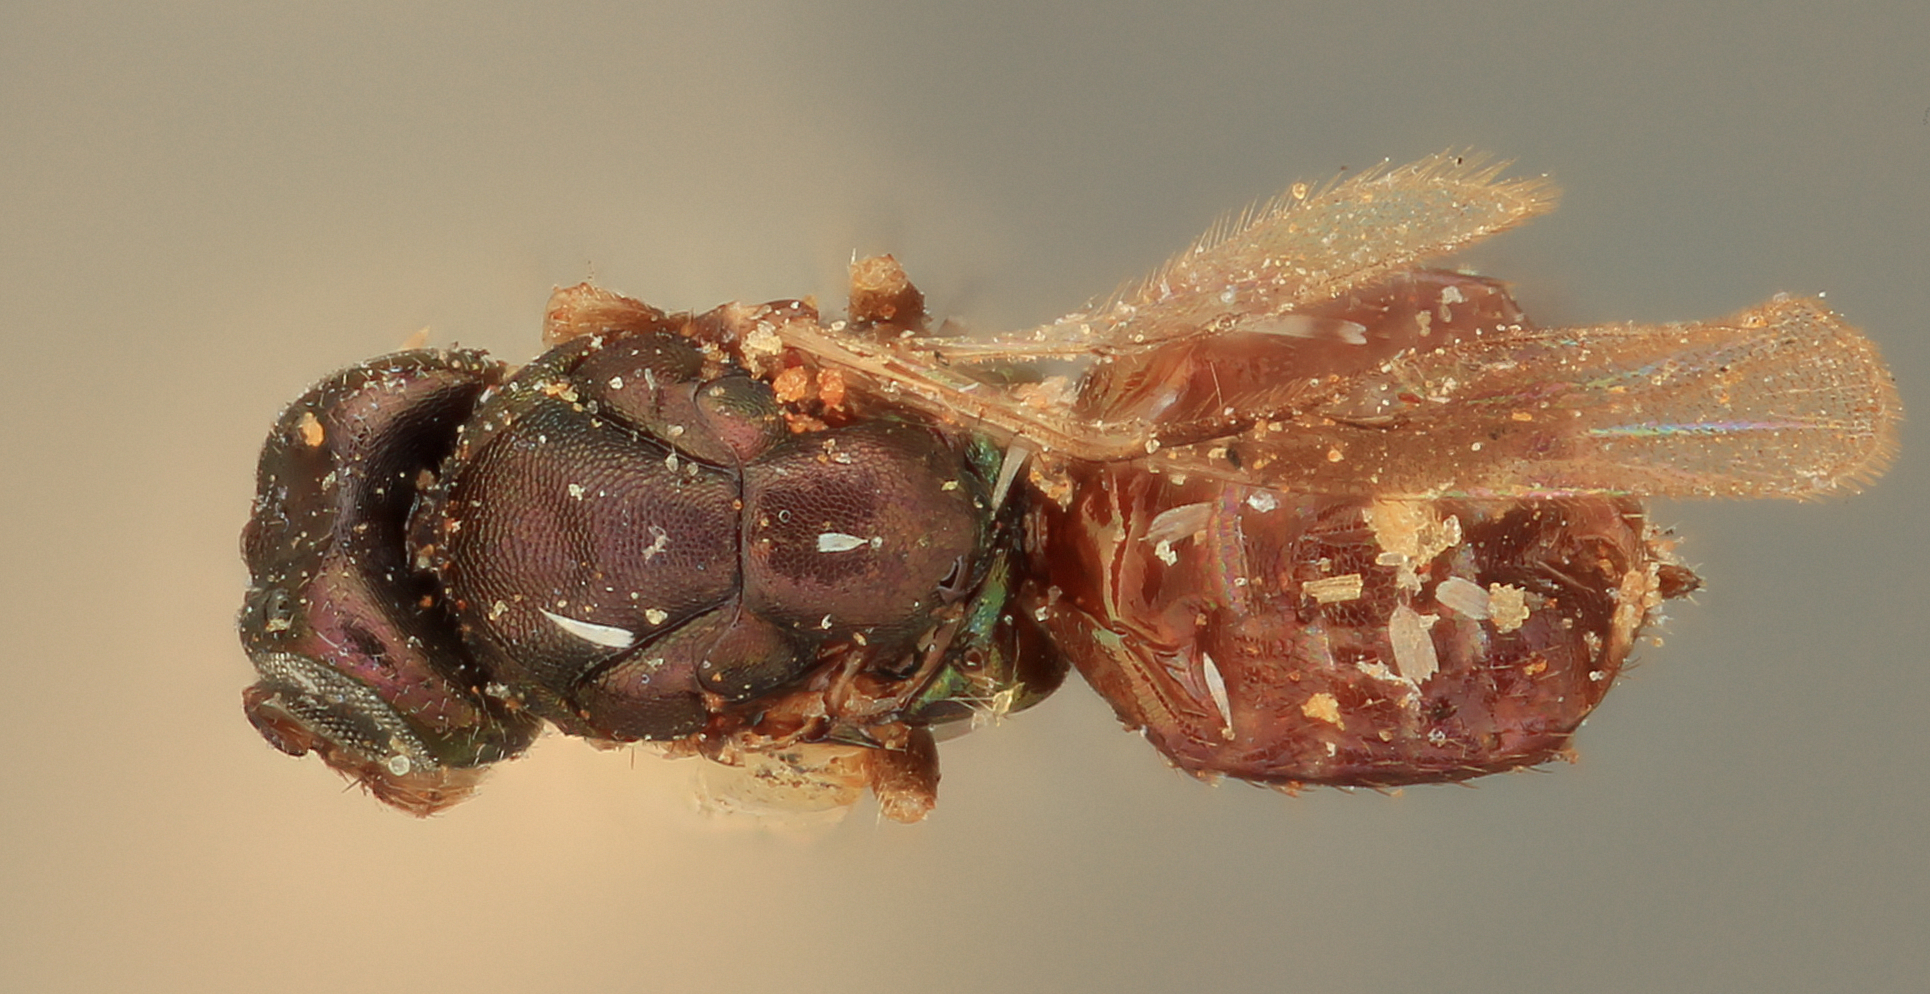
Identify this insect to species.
Rhicnopeltella australia
